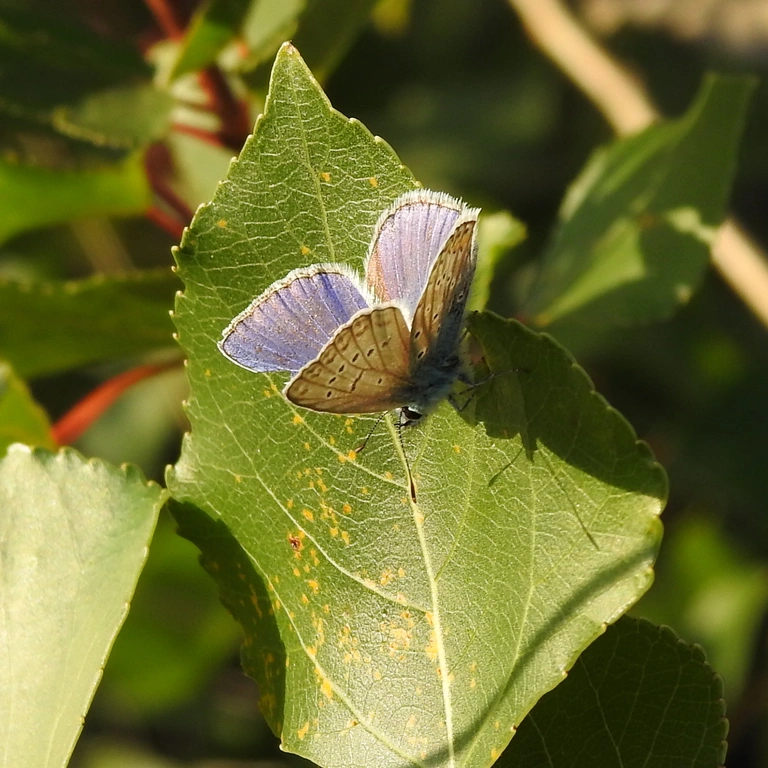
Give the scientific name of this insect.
Polyommatus icarus
